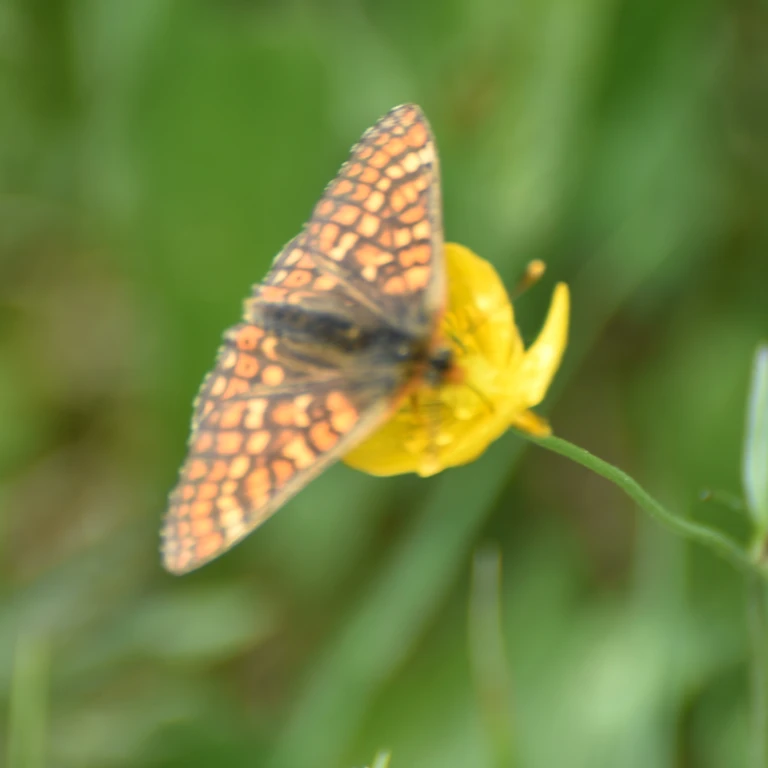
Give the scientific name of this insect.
Euphydryas aurinia
